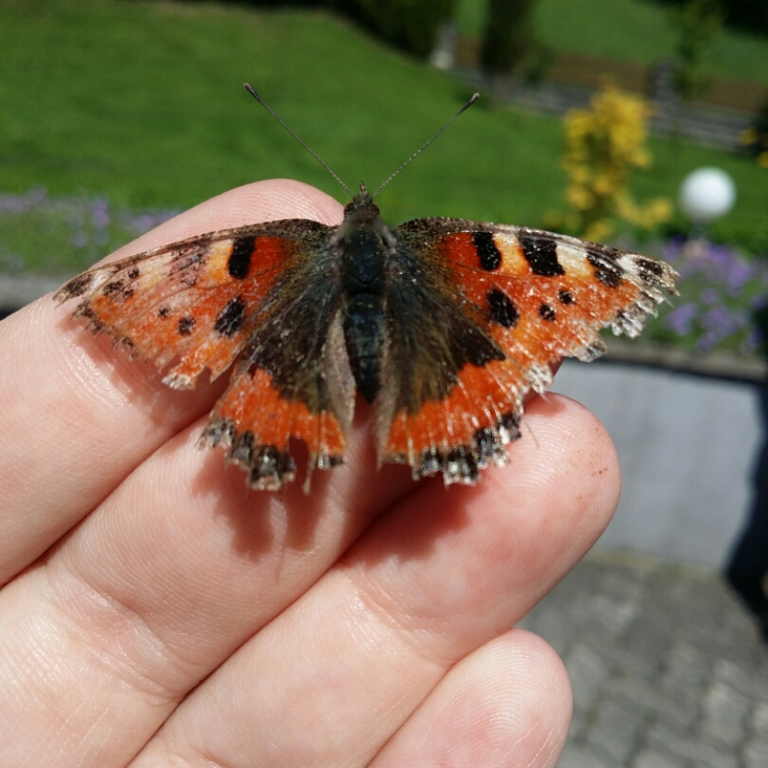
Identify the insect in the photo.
Aglais urticae
